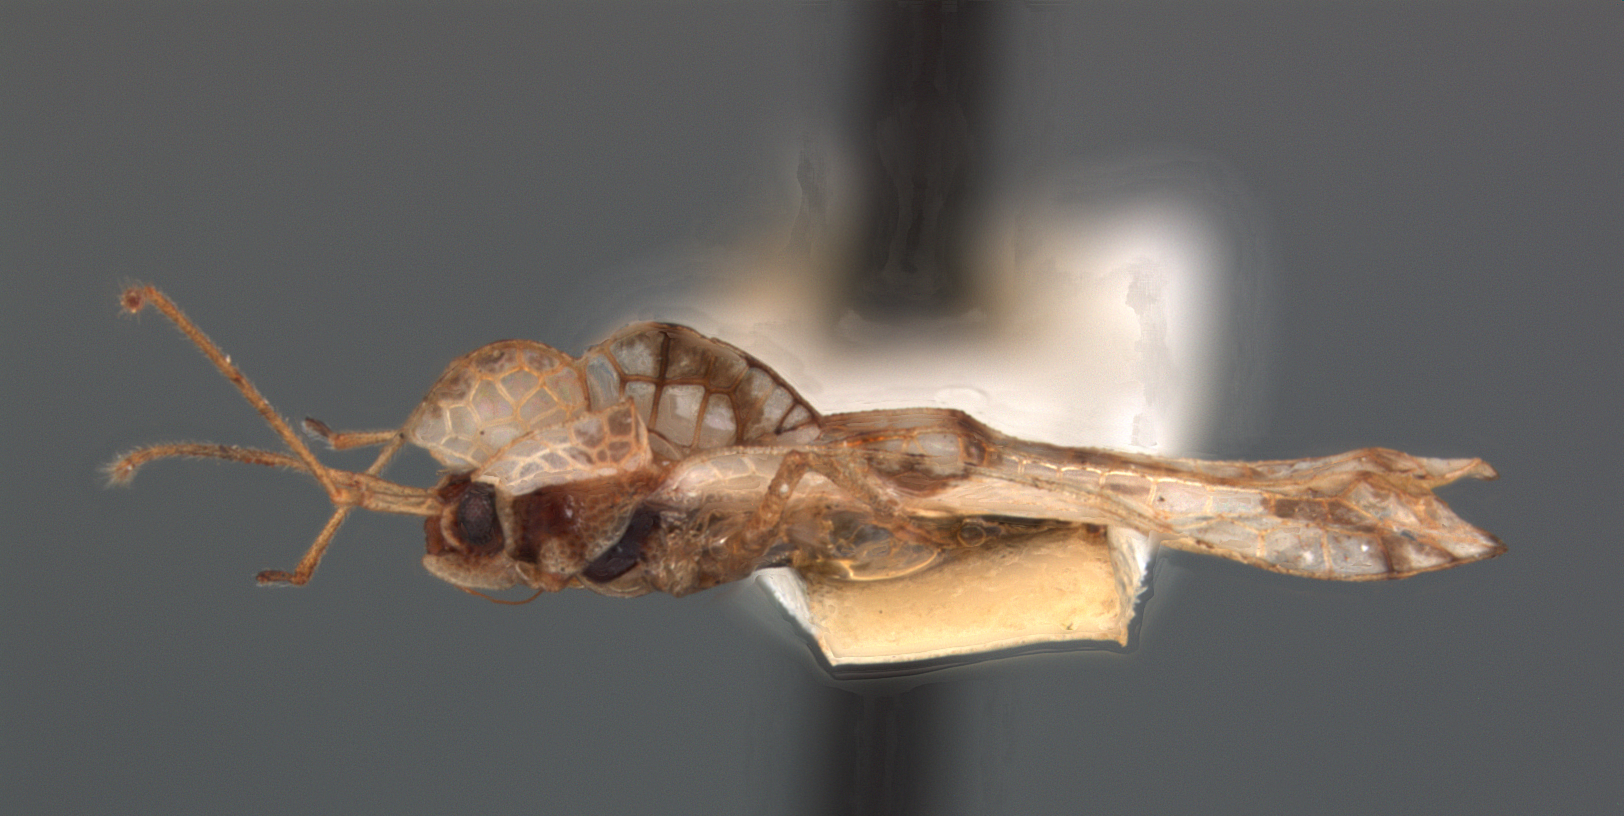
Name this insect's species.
Stephanitis hydrangeae
